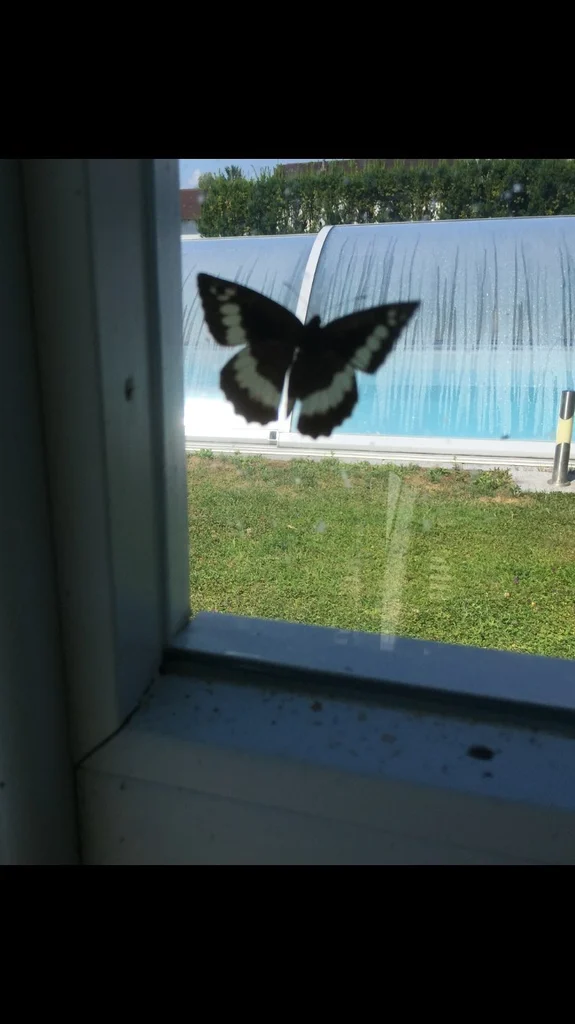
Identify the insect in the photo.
Brintesia circe
